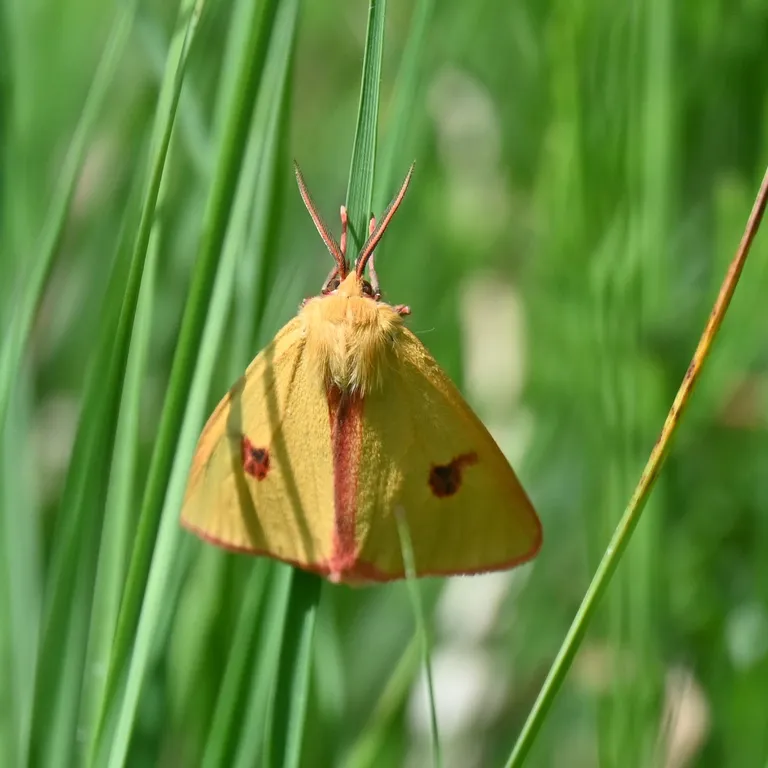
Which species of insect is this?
Diacrisia sannio
